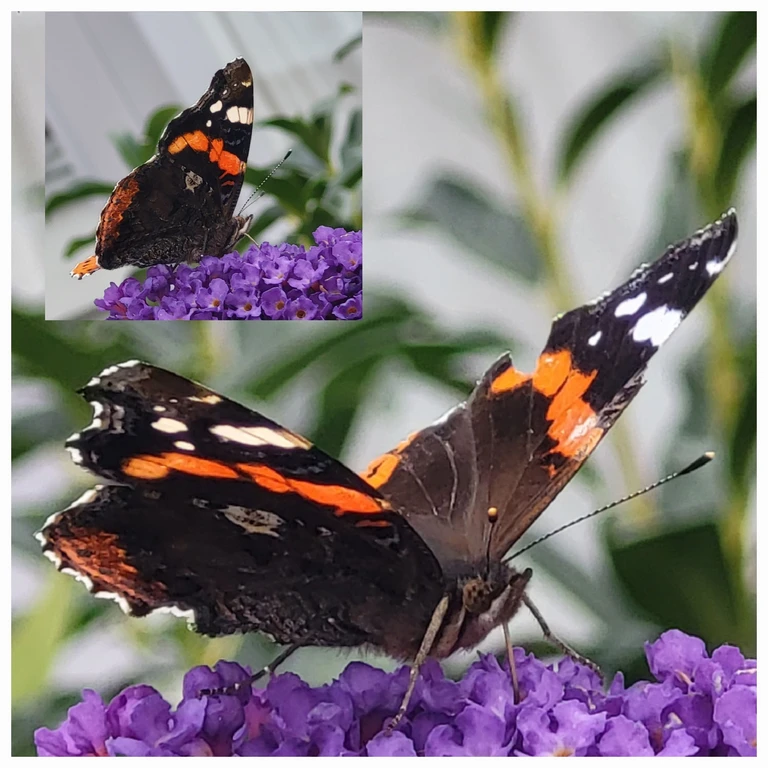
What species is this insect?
Vanessa atalanta
